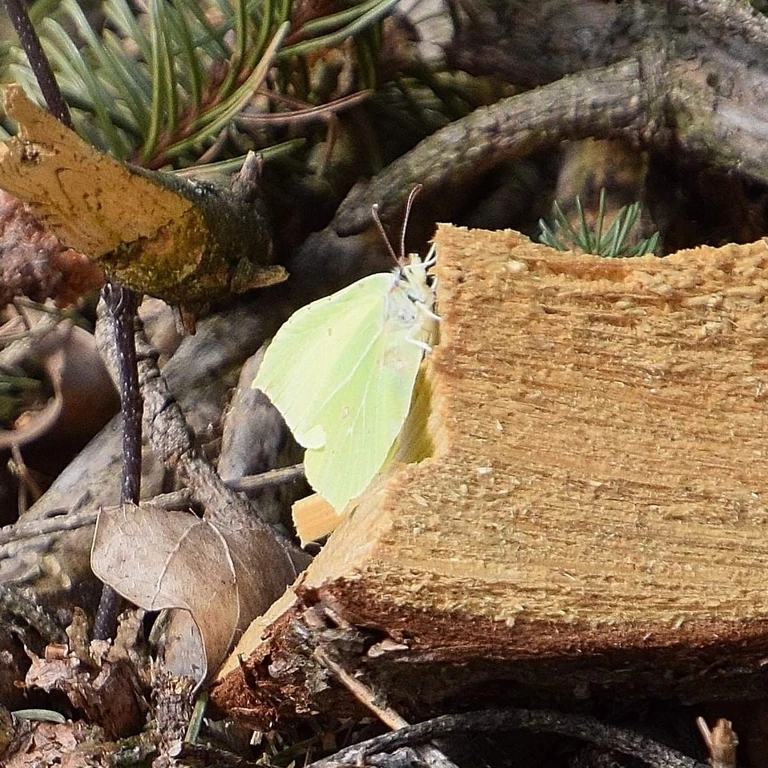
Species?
Gonepteryx rhamni
